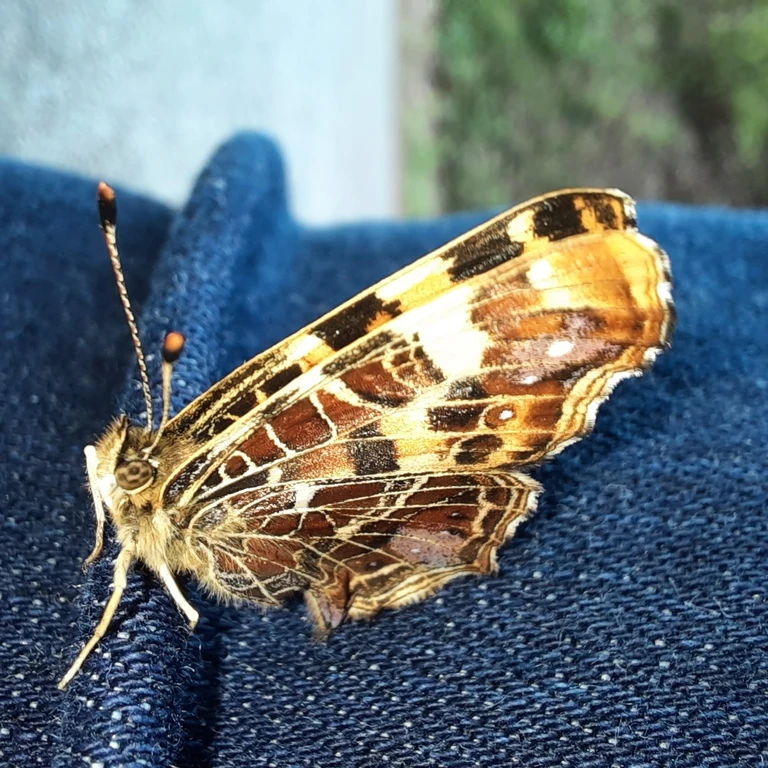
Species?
Araschnia levana
